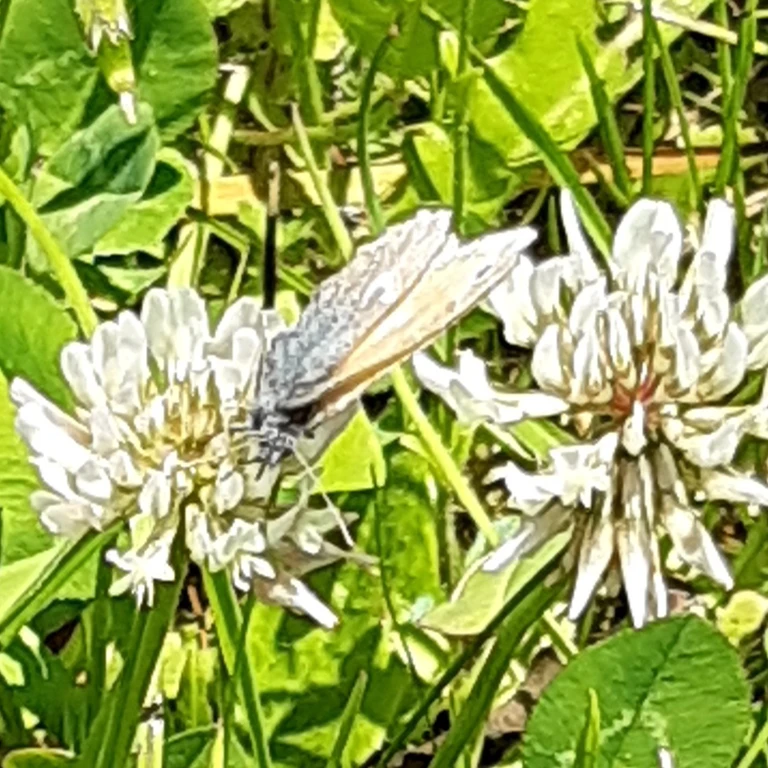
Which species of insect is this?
Coenonympha pamphilus
